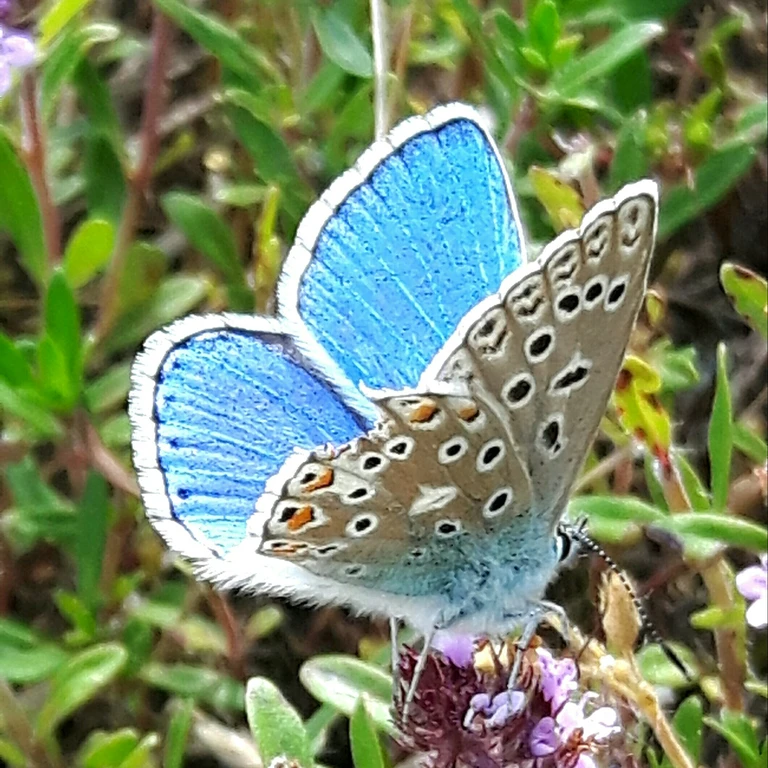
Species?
Lysandra bellargus
